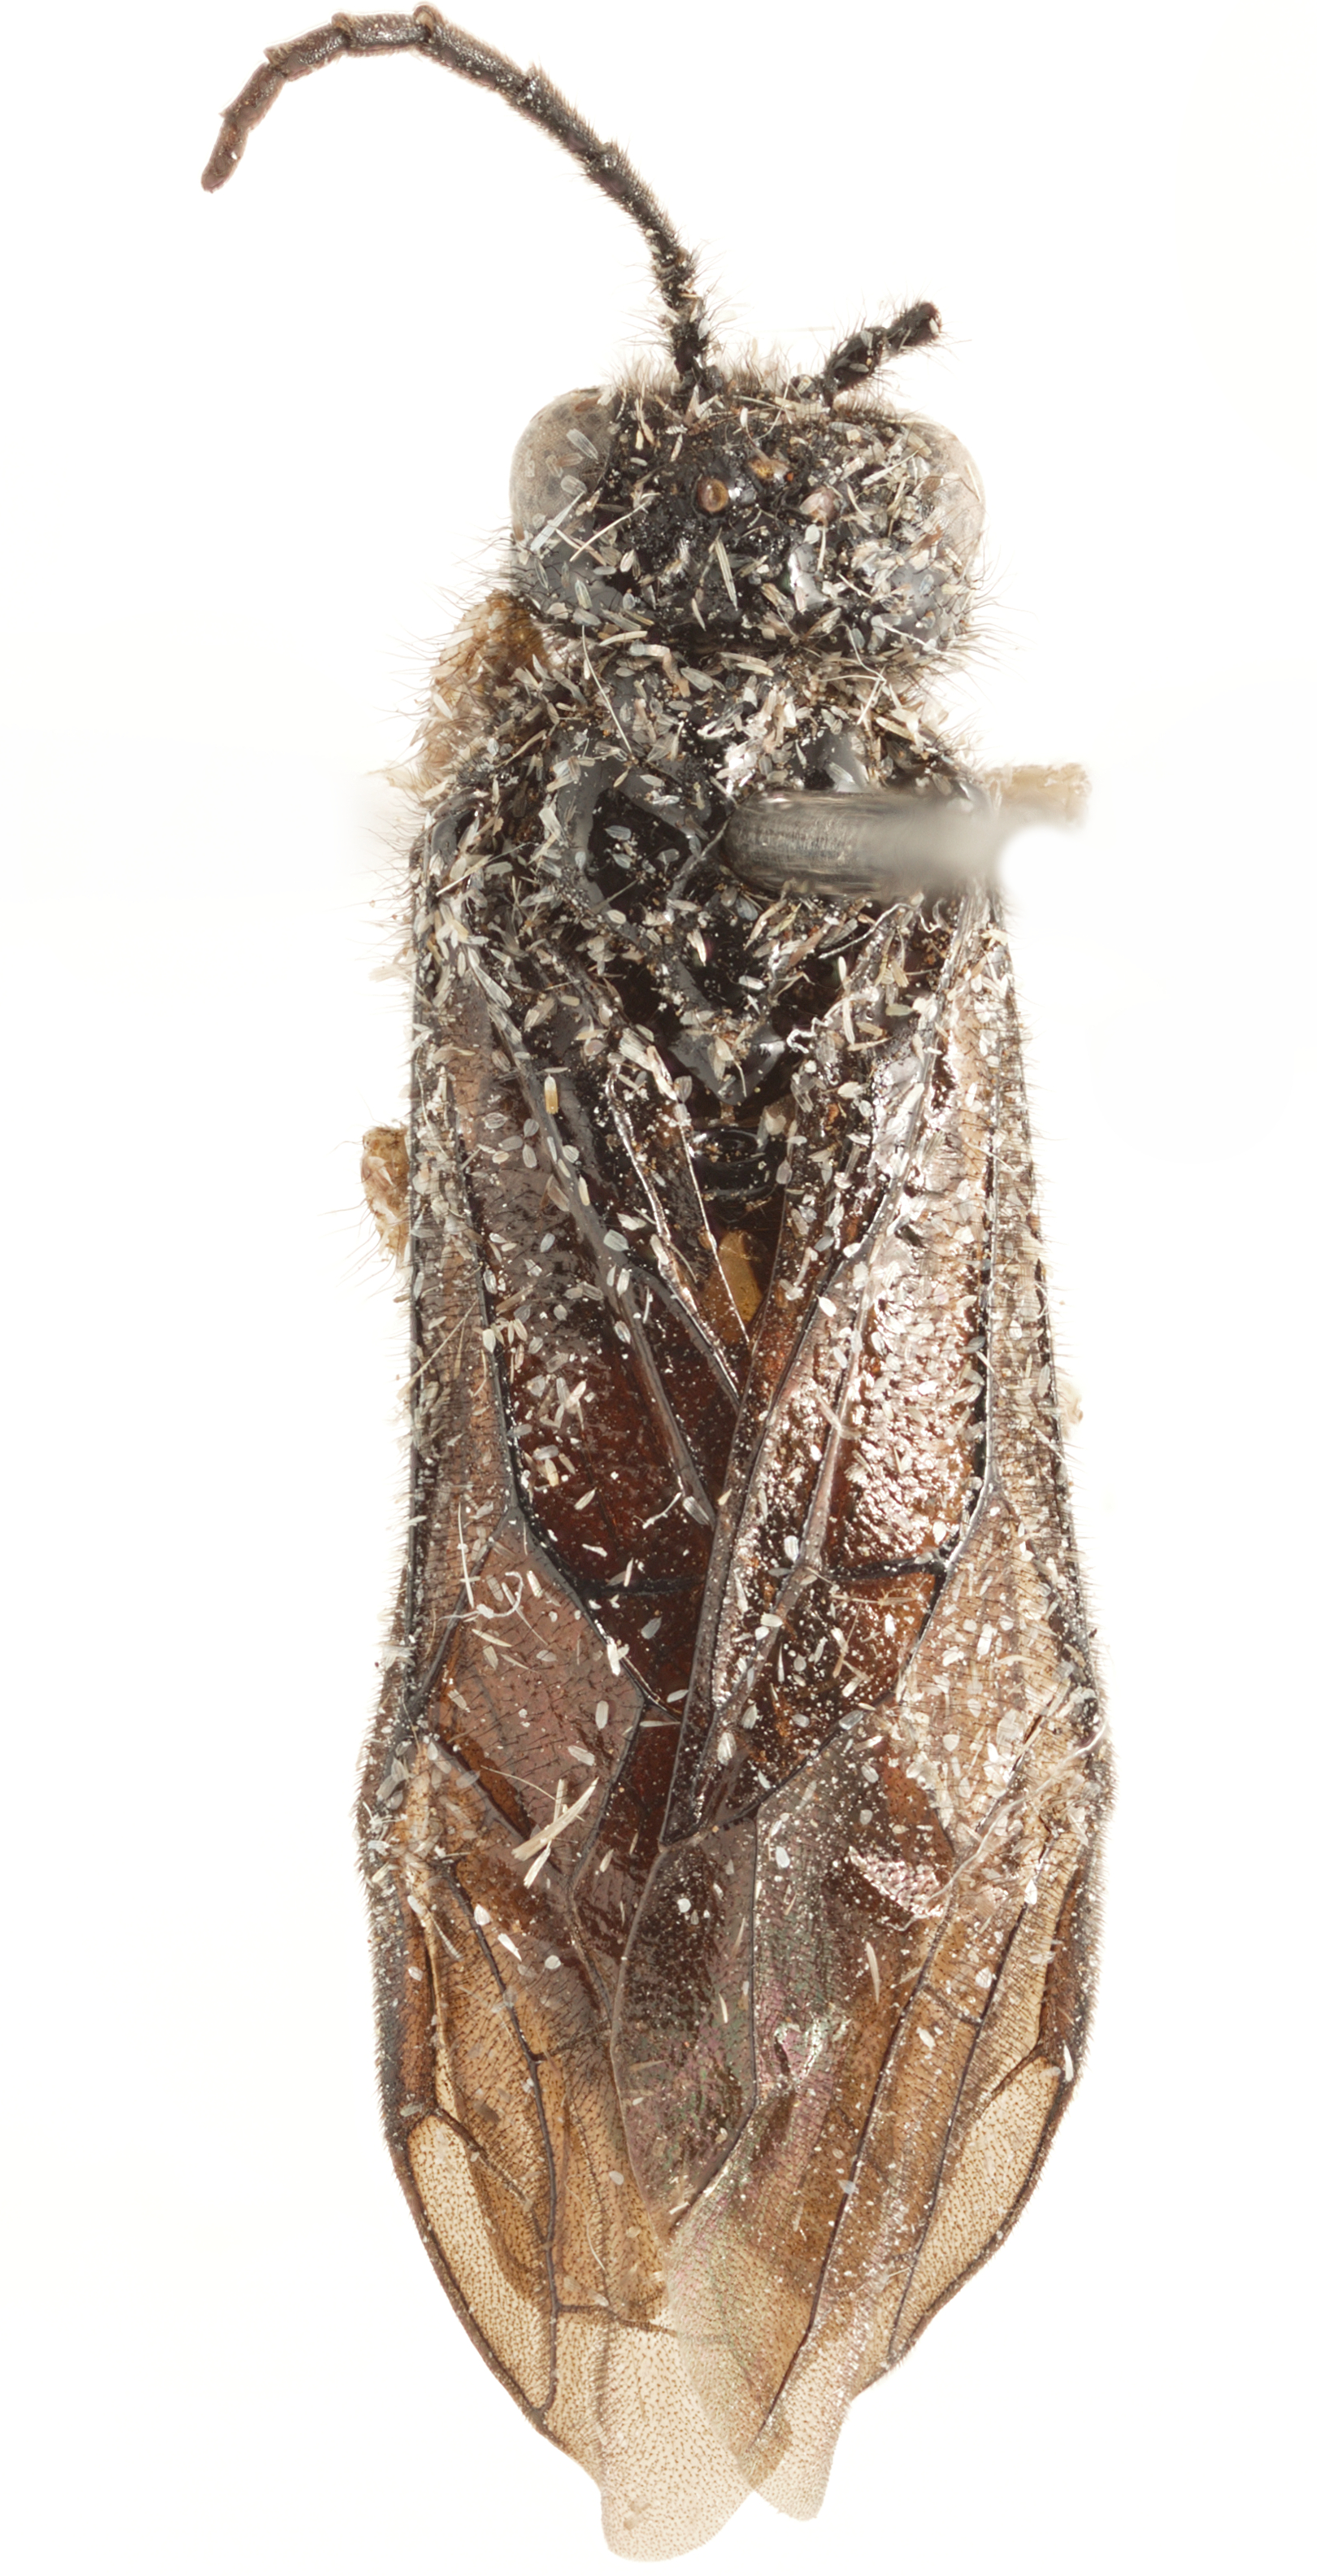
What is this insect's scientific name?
Trichotaxonus coquimbensis
